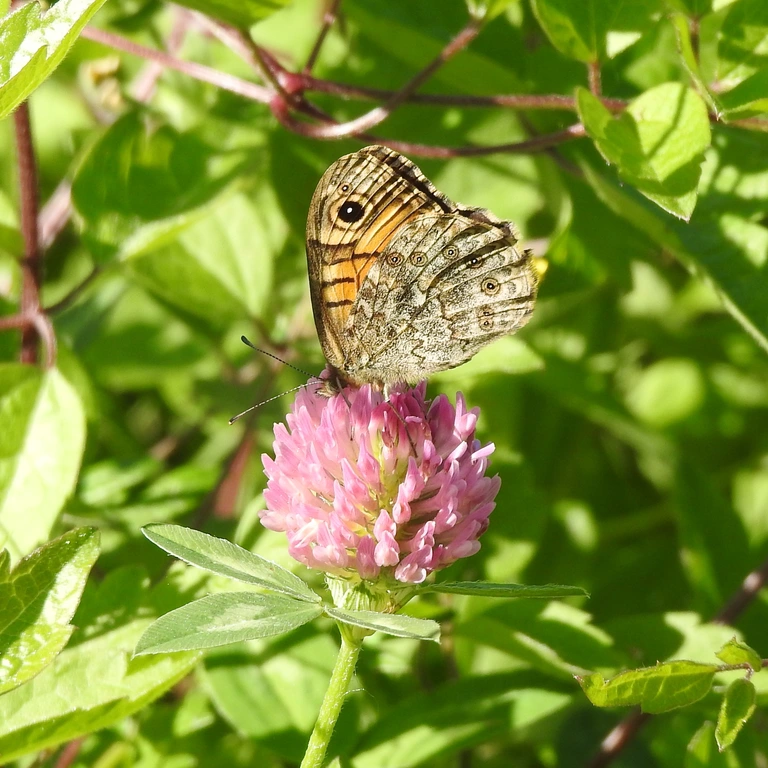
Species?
Lasiommata megera (also Pararge megera)
